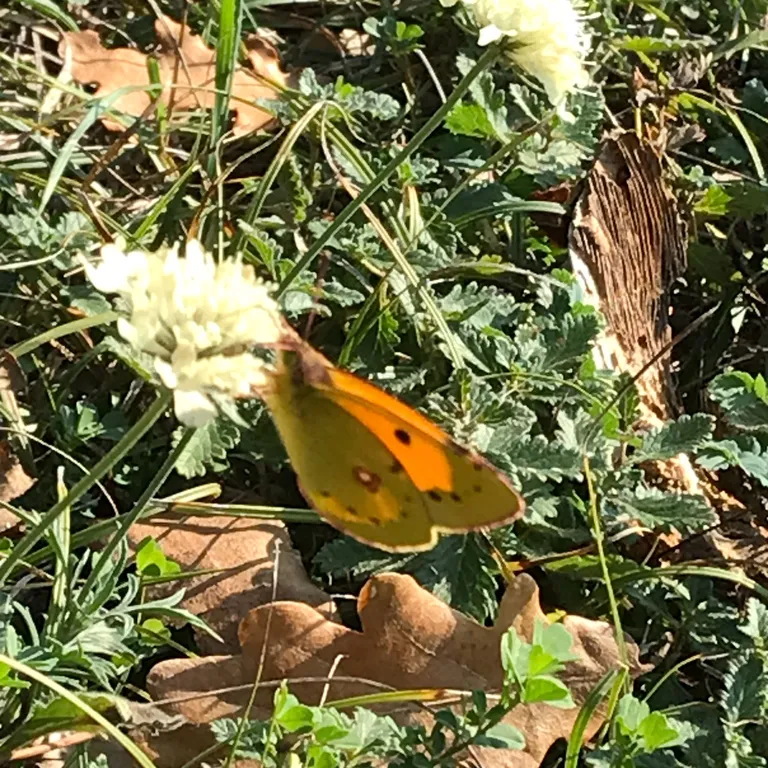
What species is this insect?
Colias croceus
